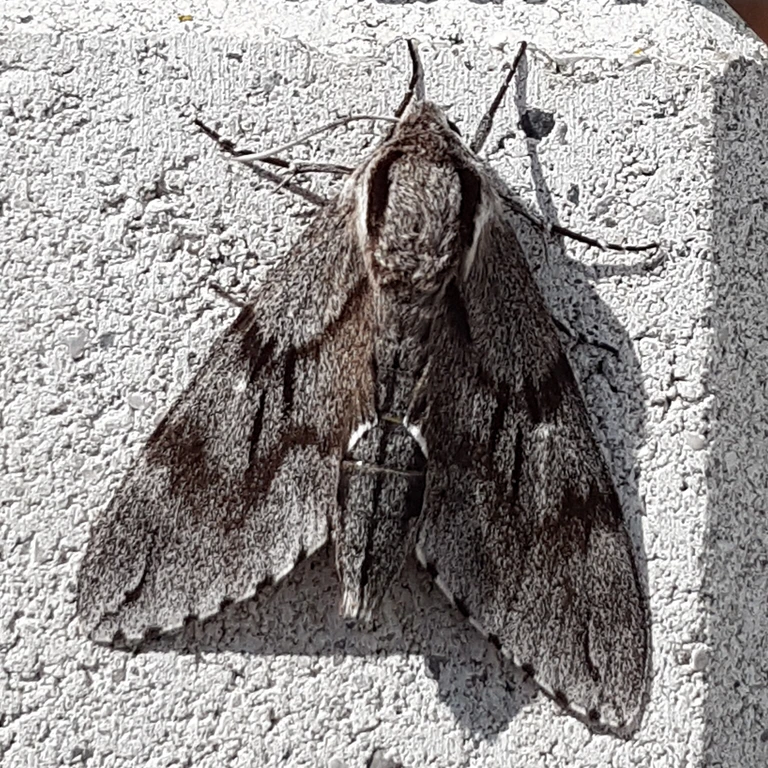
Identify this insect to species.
Sphinx pinastri
